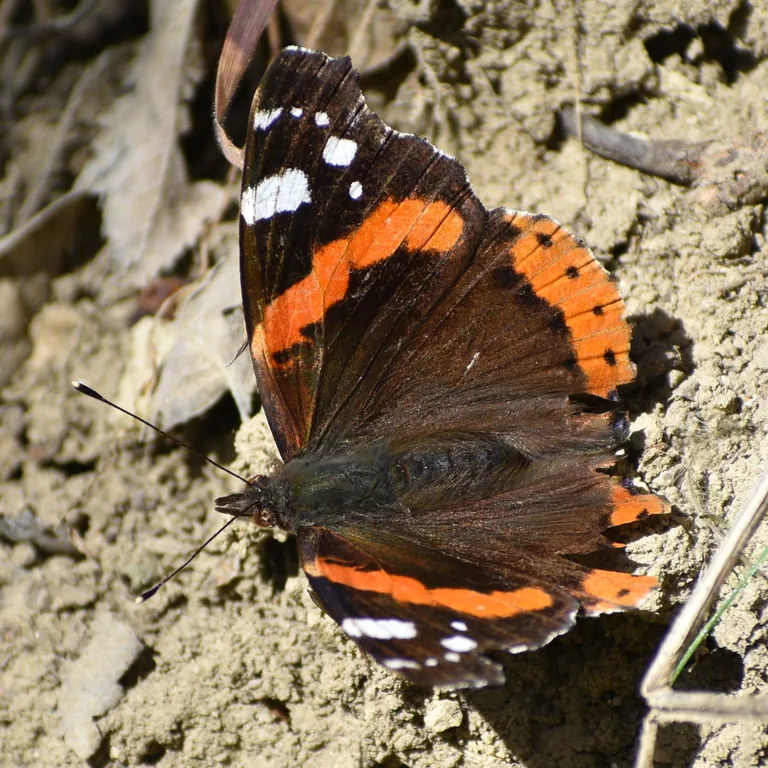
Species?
Vanessa atalanta
